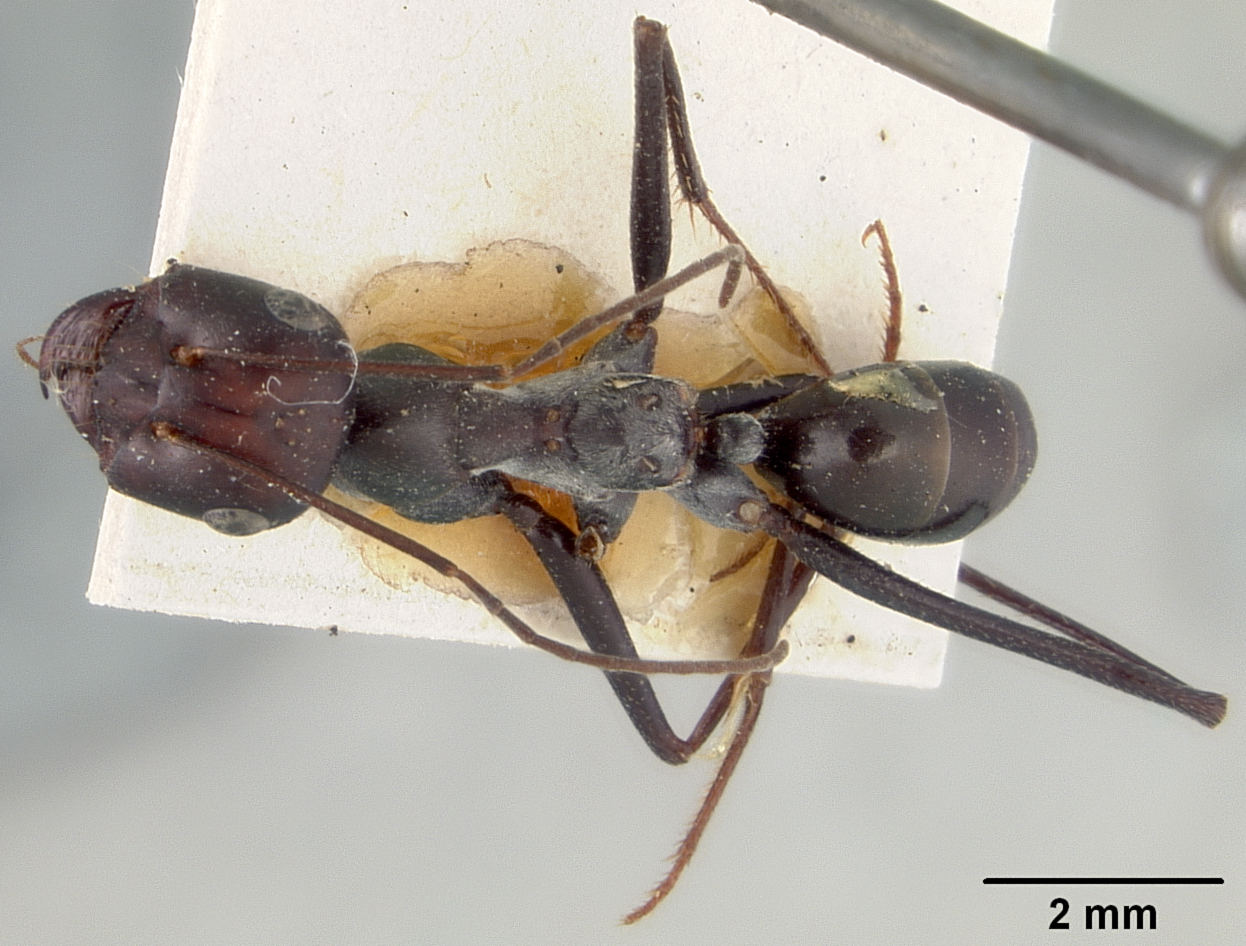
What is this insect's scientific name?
Cataglyphis bicolor
